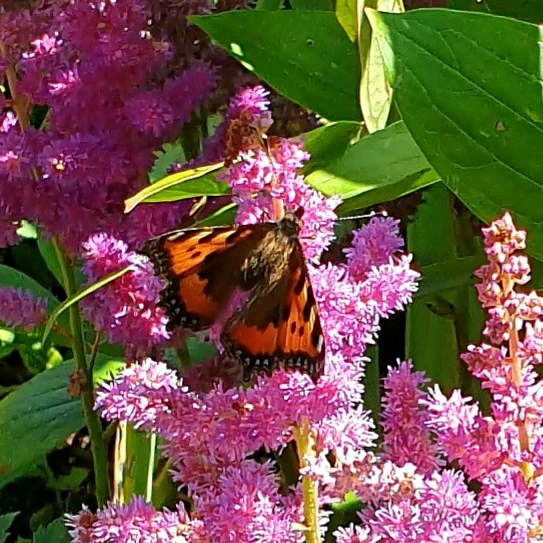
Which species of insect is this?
Aglais urticae
